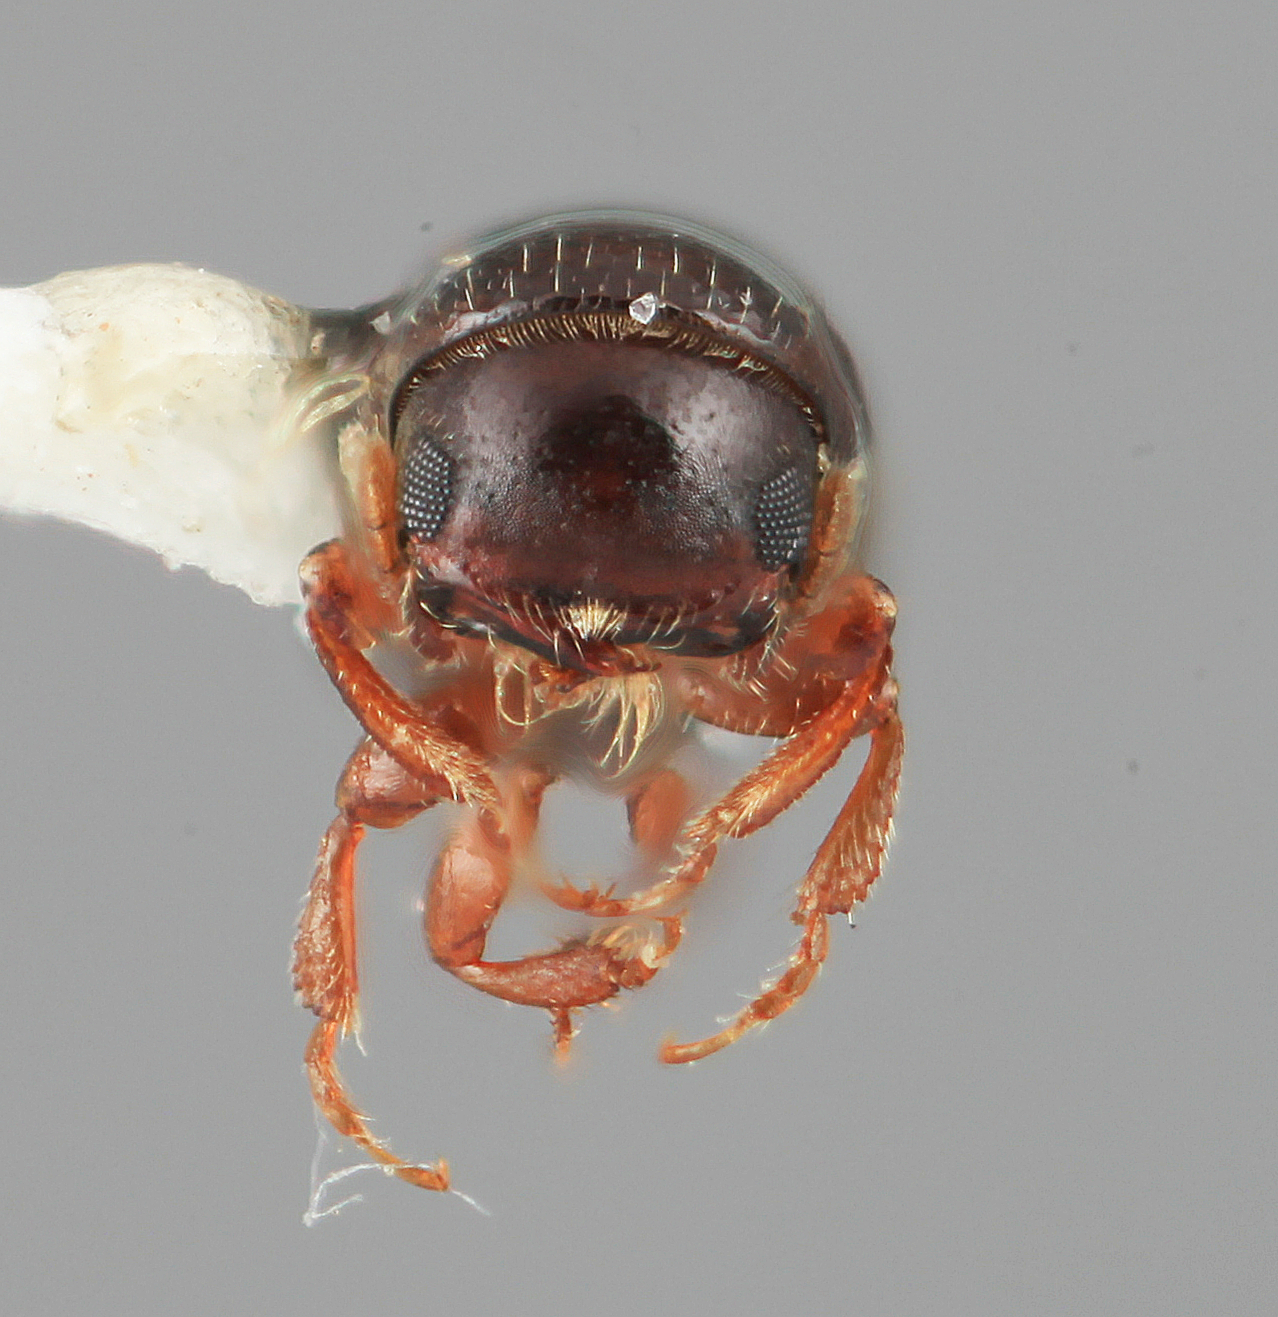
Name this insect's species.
Microcorthylus pumilus
